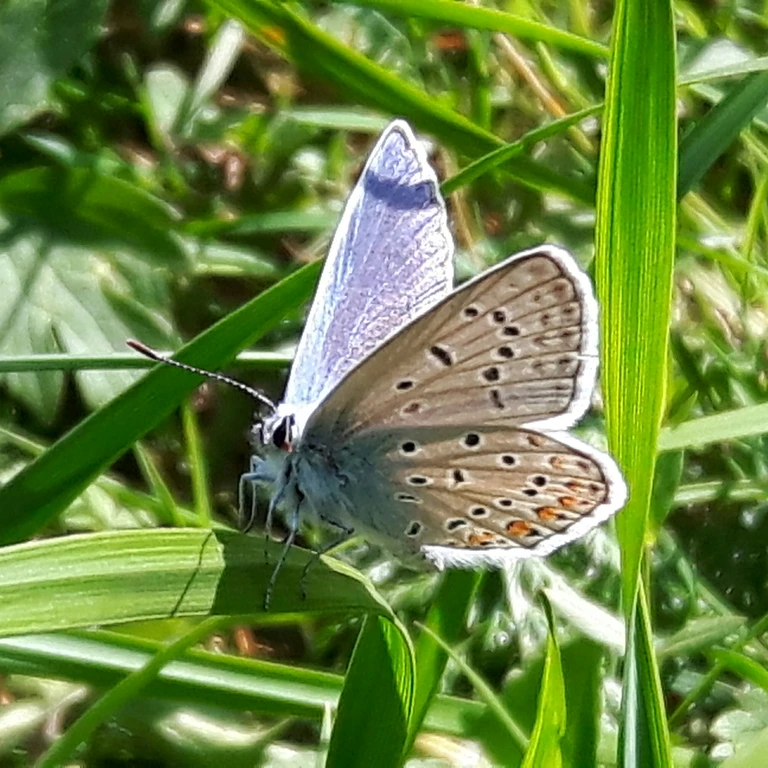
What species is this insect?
Polyommatus icarus
